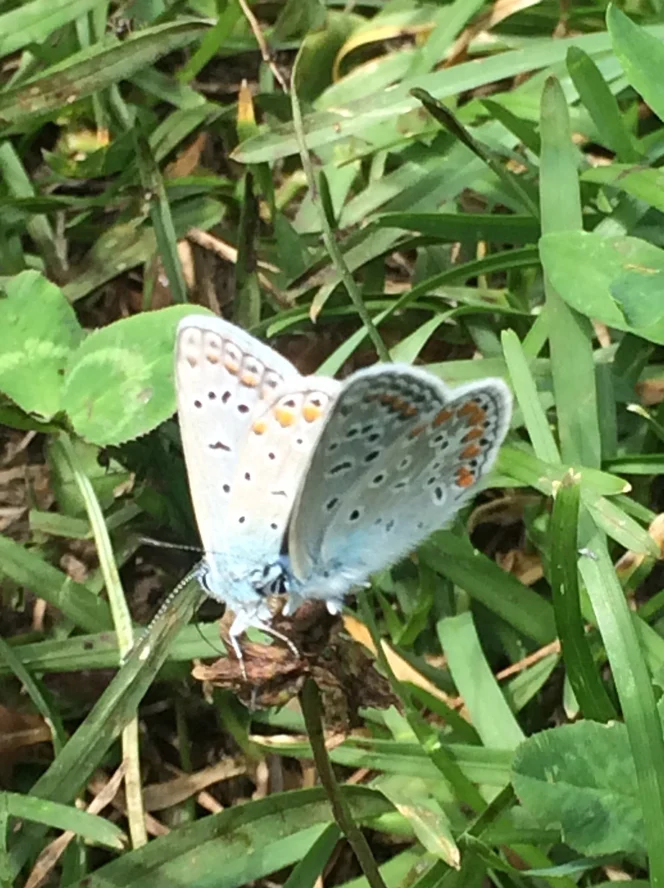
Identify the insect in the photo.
Polyommatus icarus
